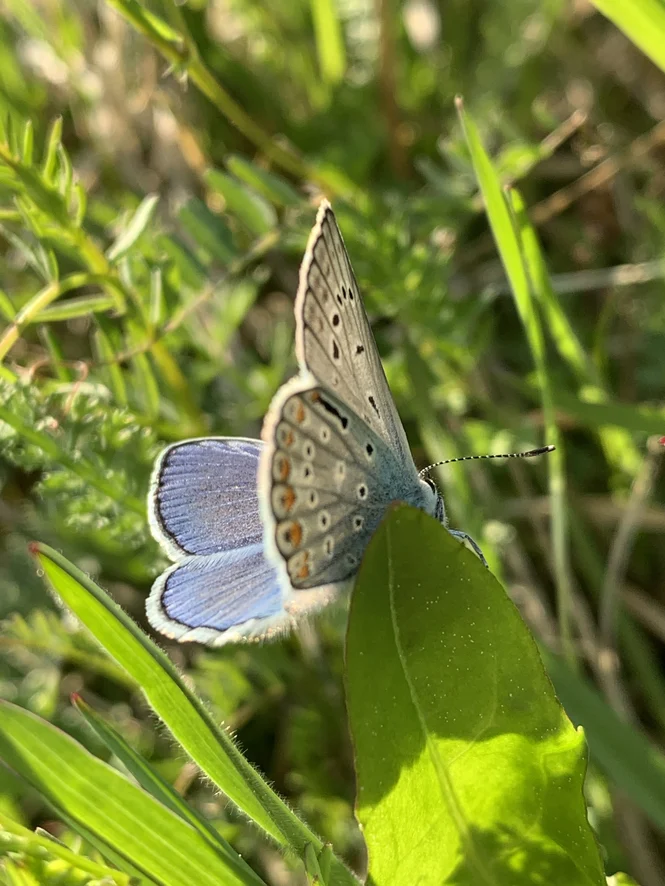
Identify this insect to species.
Polyommatus icarus
